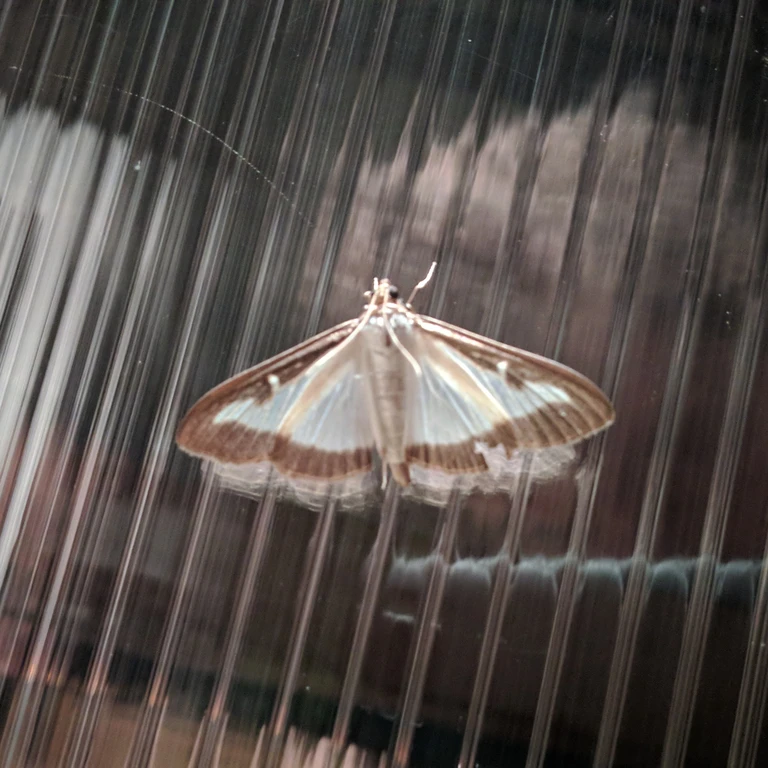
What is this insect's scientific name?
Cydalima perspectalis
